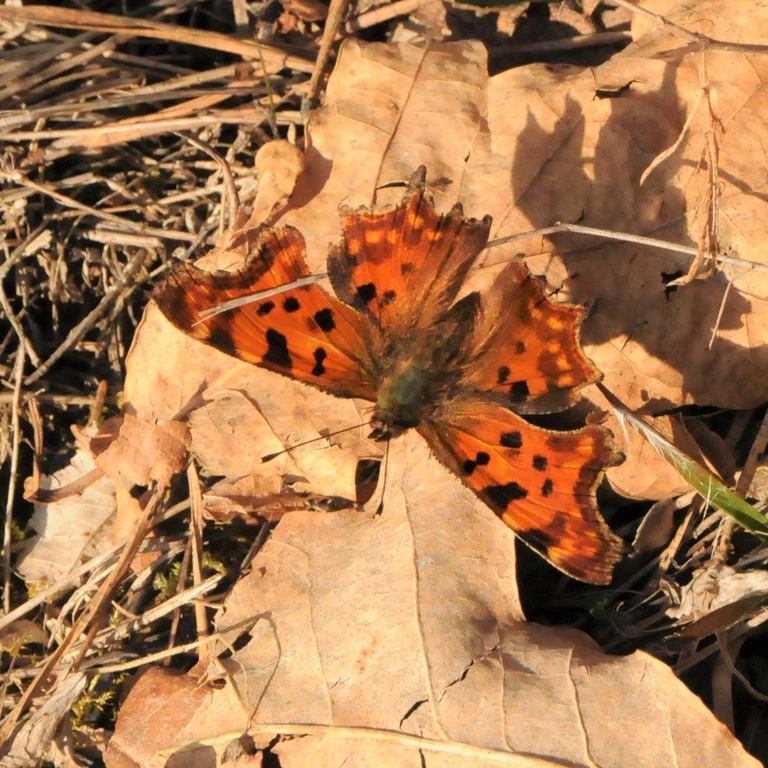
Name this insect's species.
Polygonia c-album
